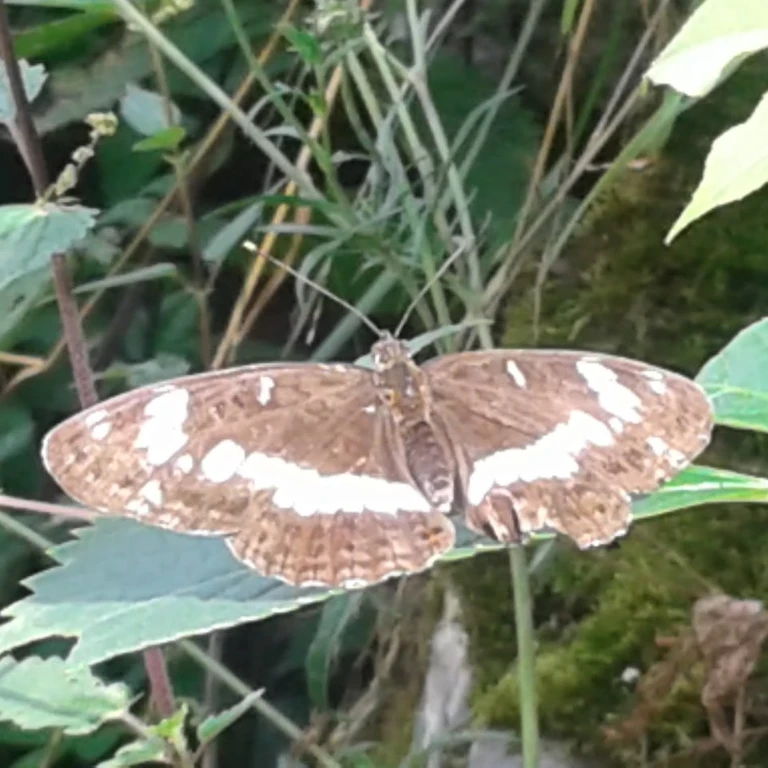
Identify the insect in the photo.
Limenitis camilla (also Ladoga camilla)
